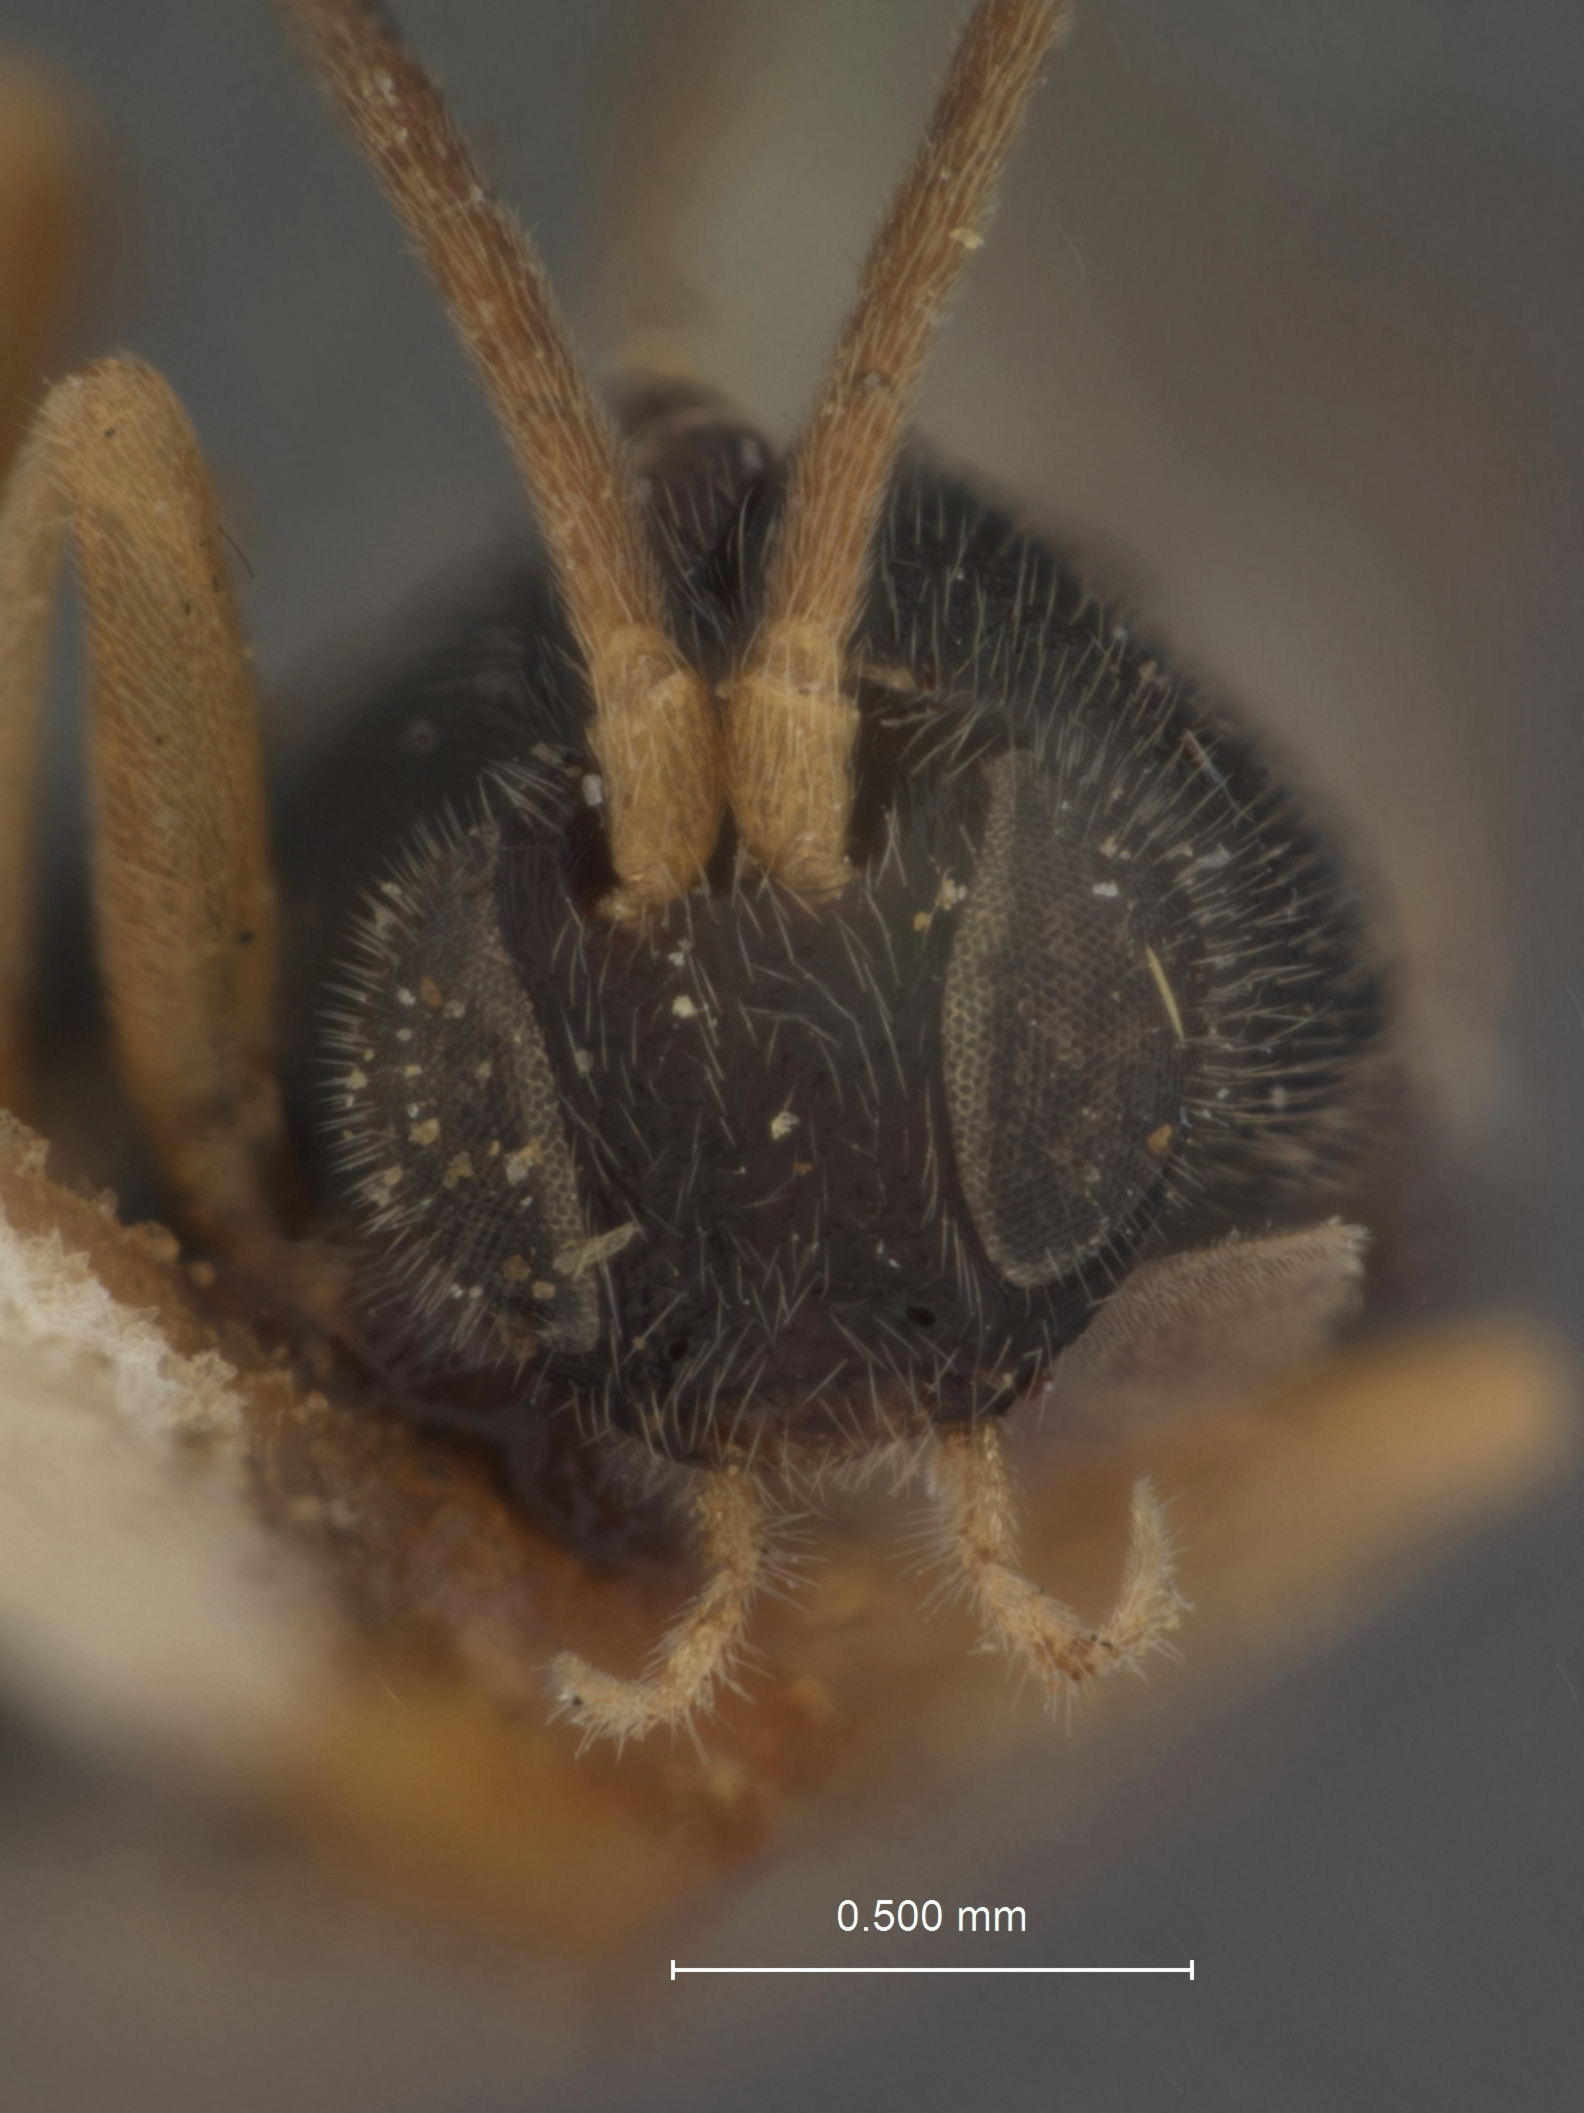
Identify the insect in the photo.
Protomicroplitis eclectes
